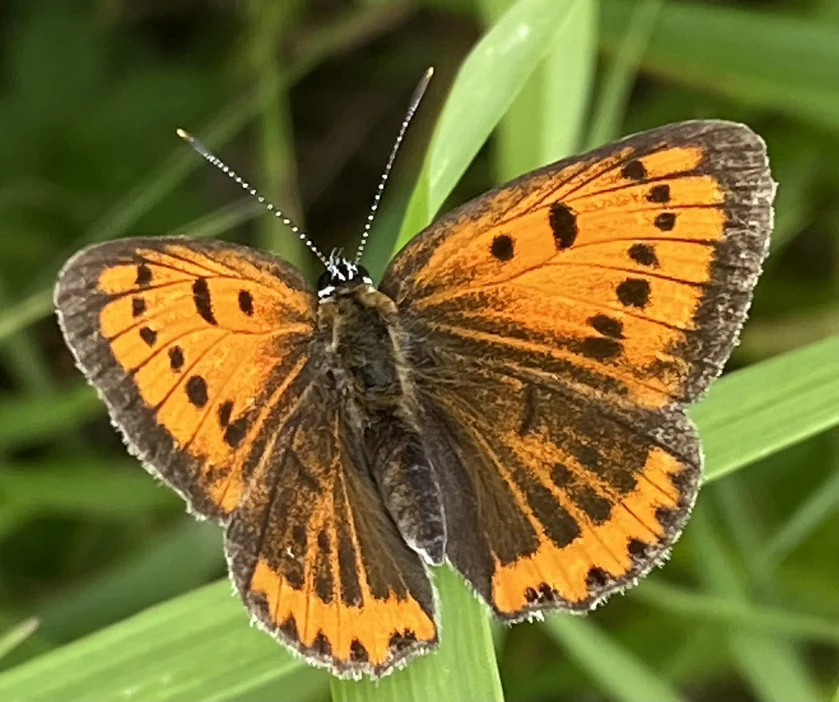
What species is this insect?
Lycaena dispar
